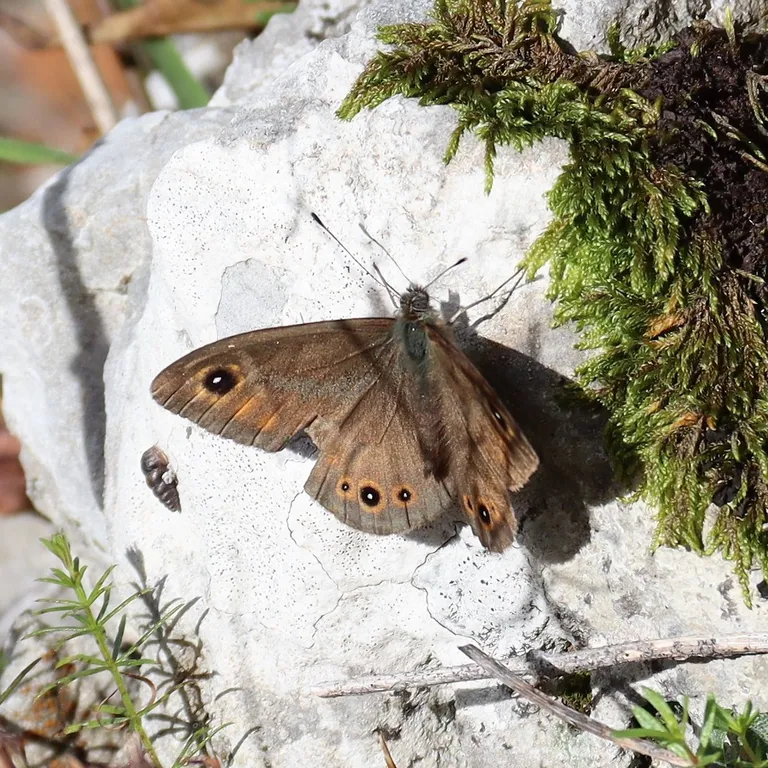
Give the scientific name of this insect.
Lasiommata maera (also Pararge maera)
